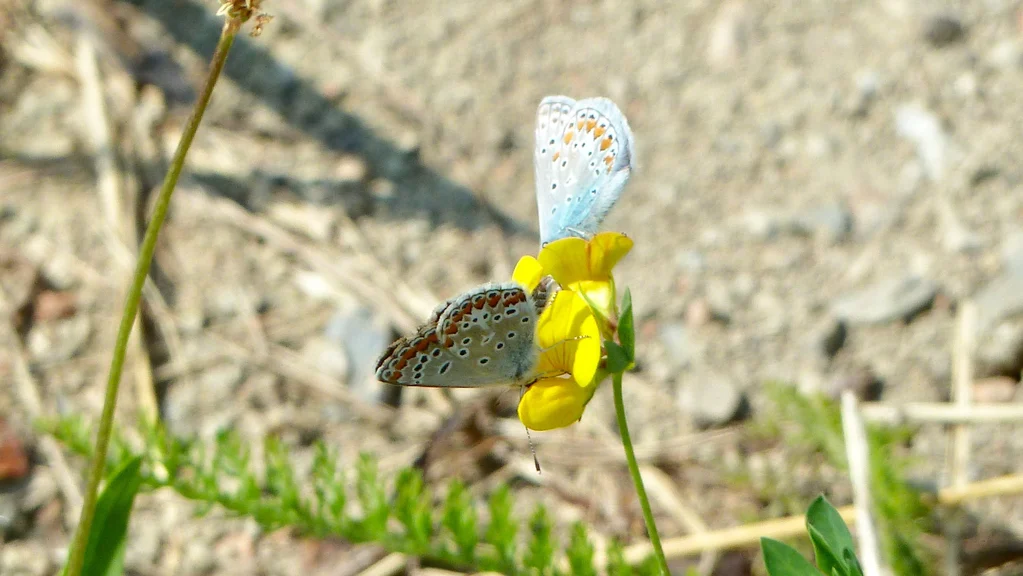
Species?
Polyommatus icarus
